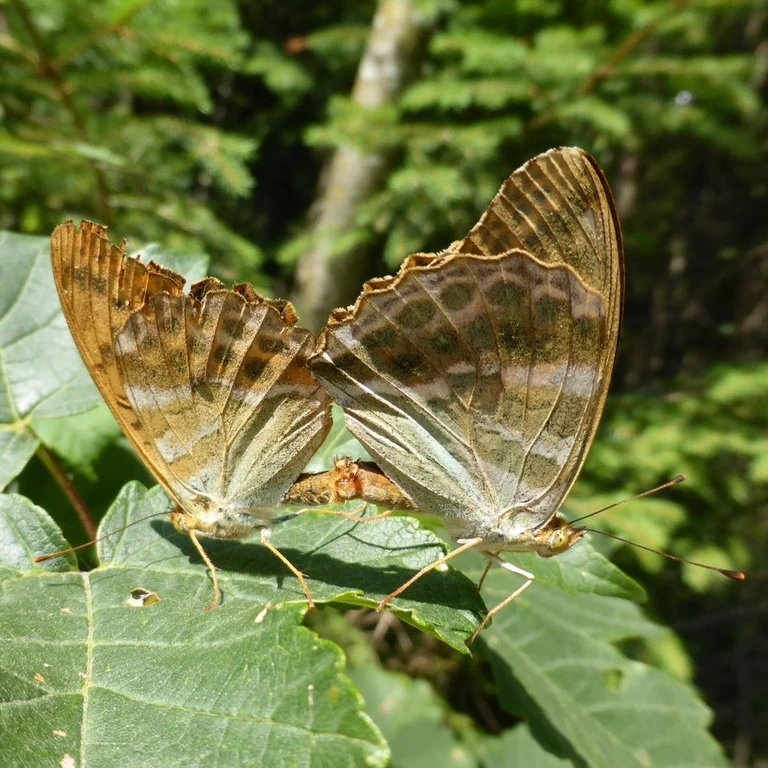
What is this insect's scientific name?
Argynnis paphia
